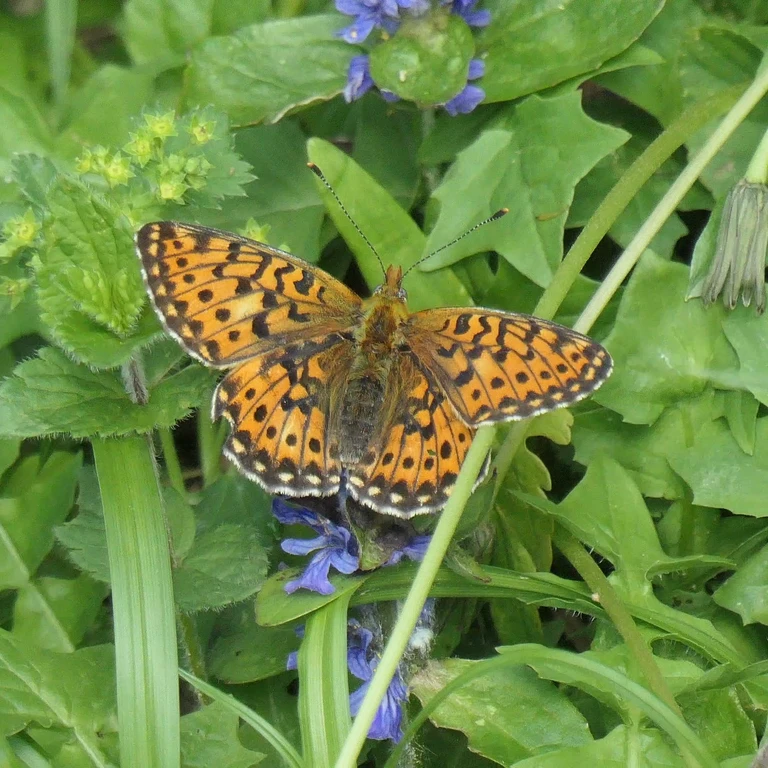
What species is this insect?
Boloria euphrosyne (also Clossiana euphrosyne)
